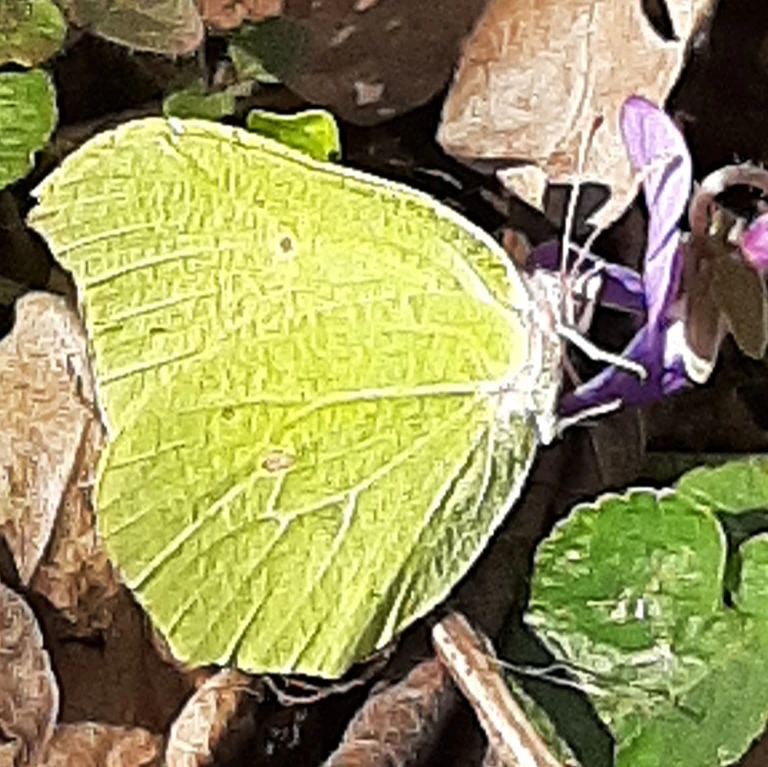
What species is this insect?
Gonepteryx rhamni
